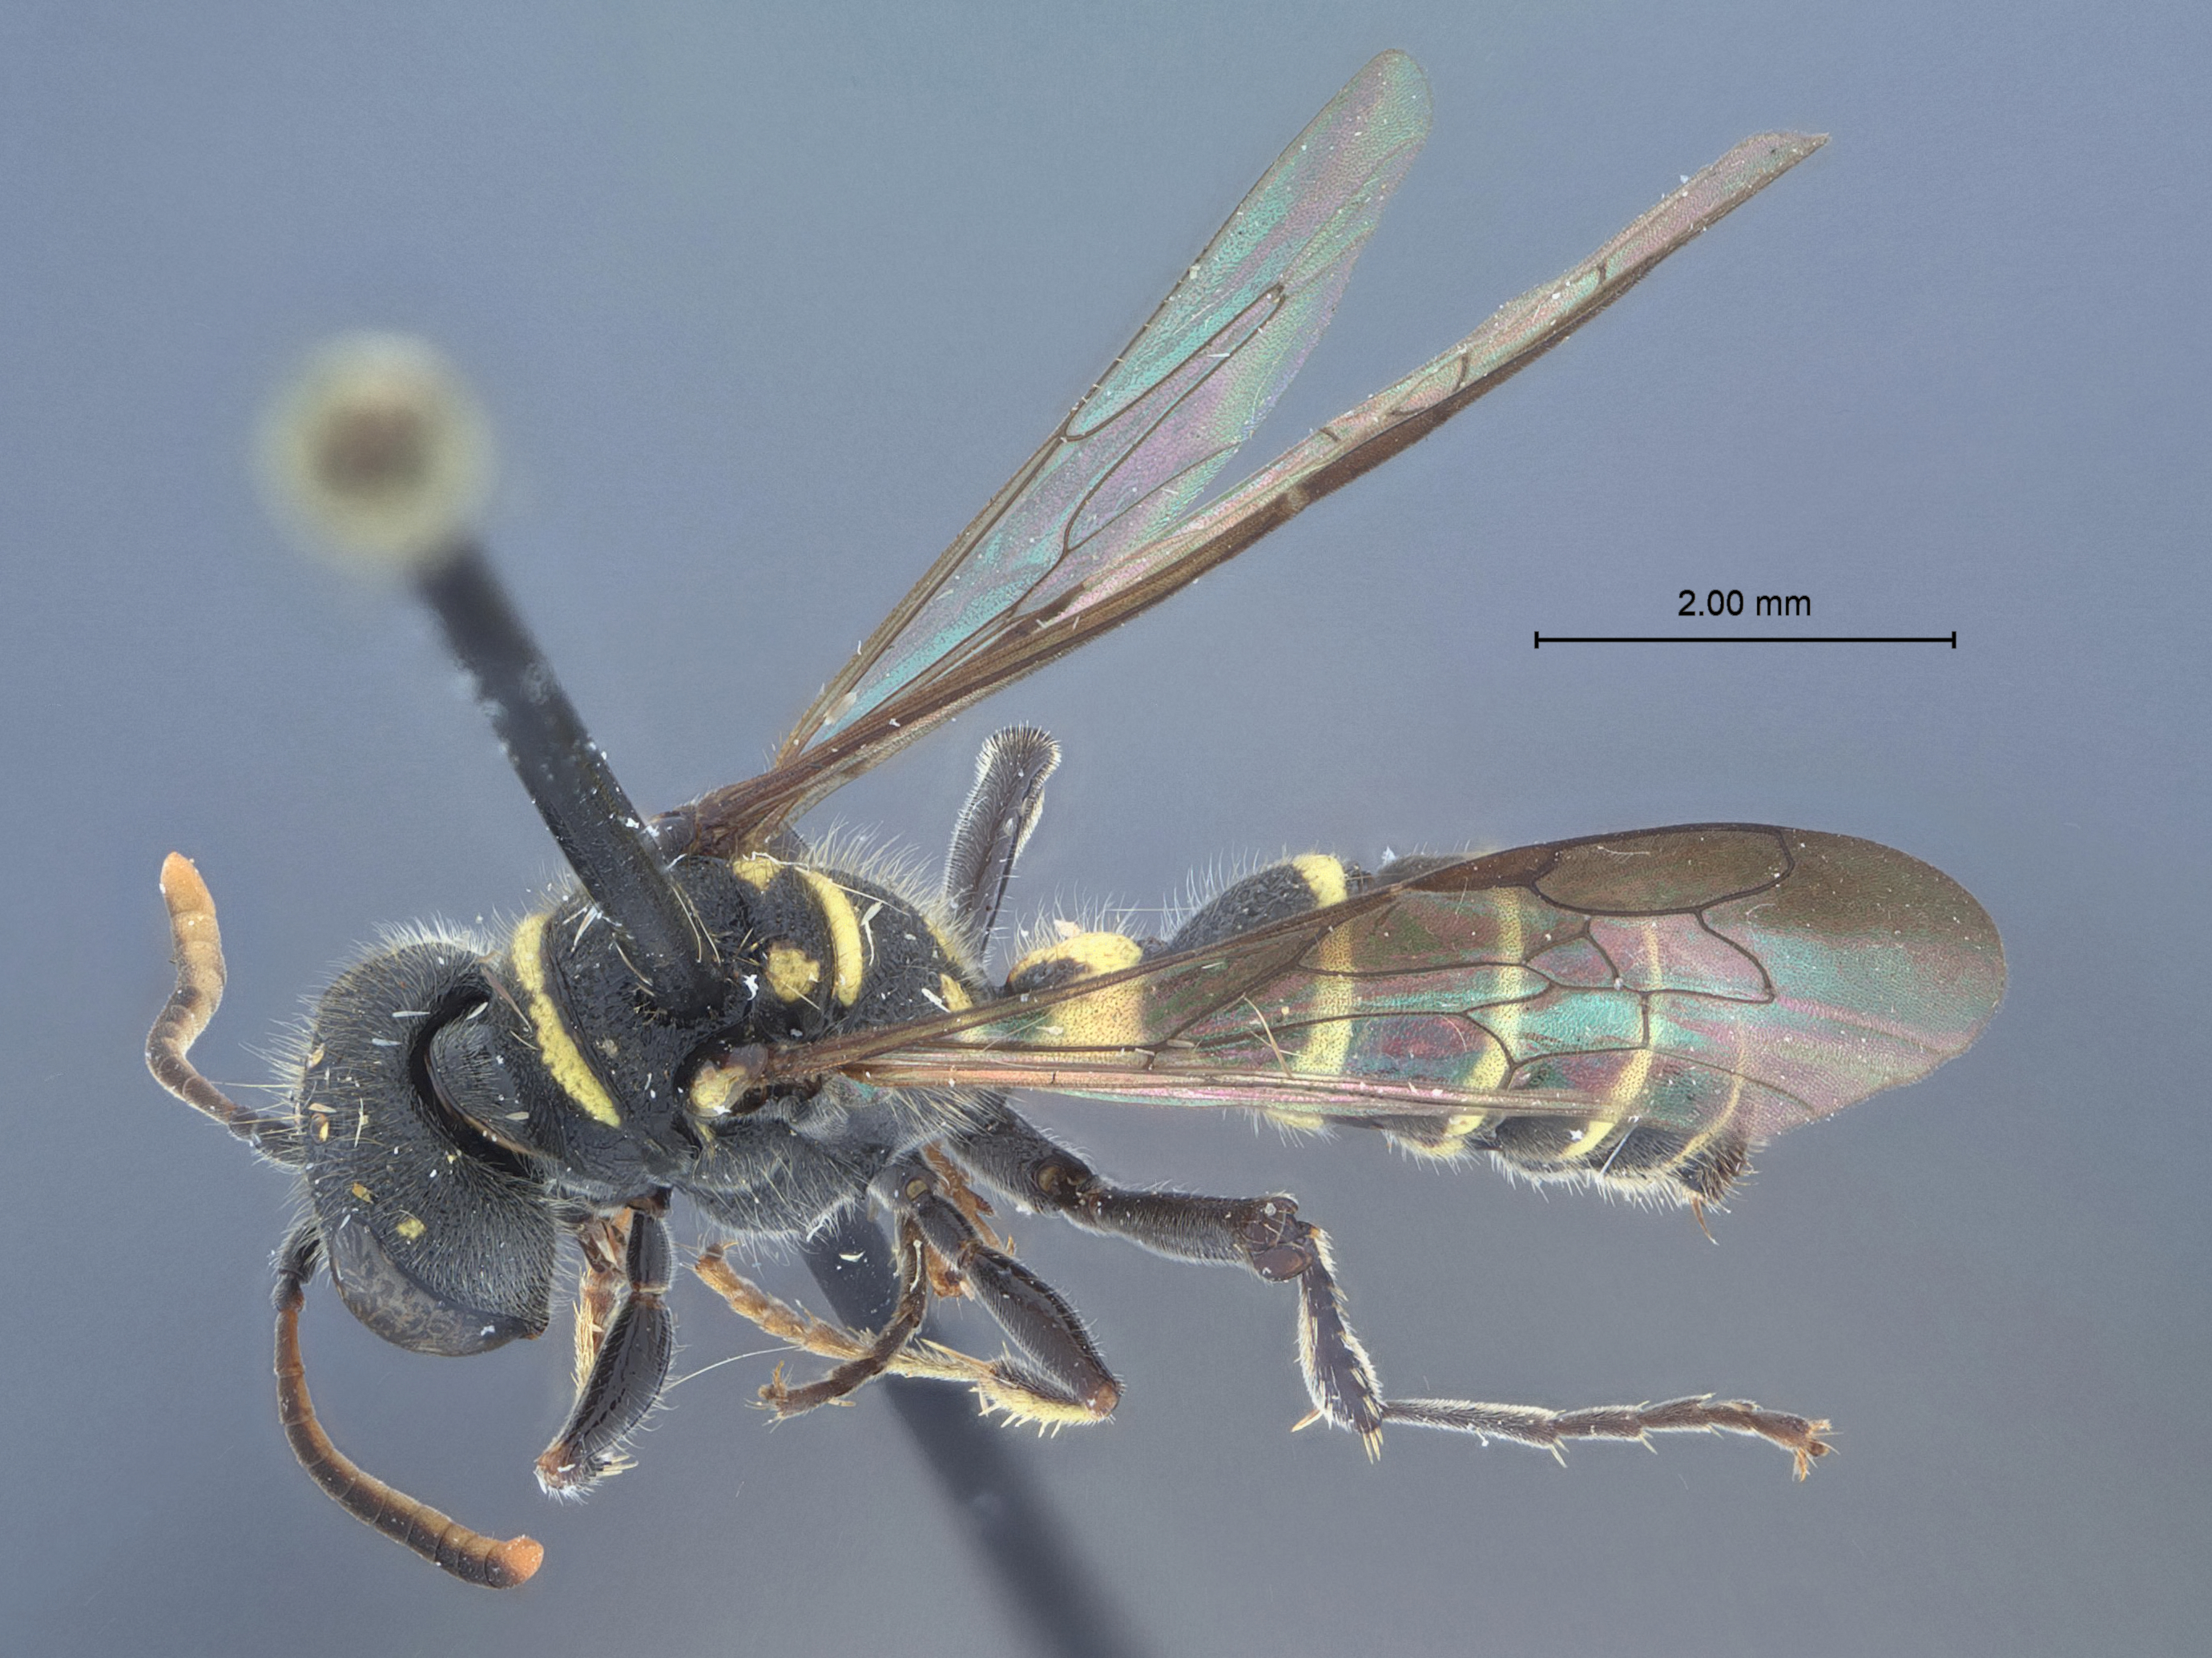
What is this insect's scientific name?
Cerceris dreisbachi
